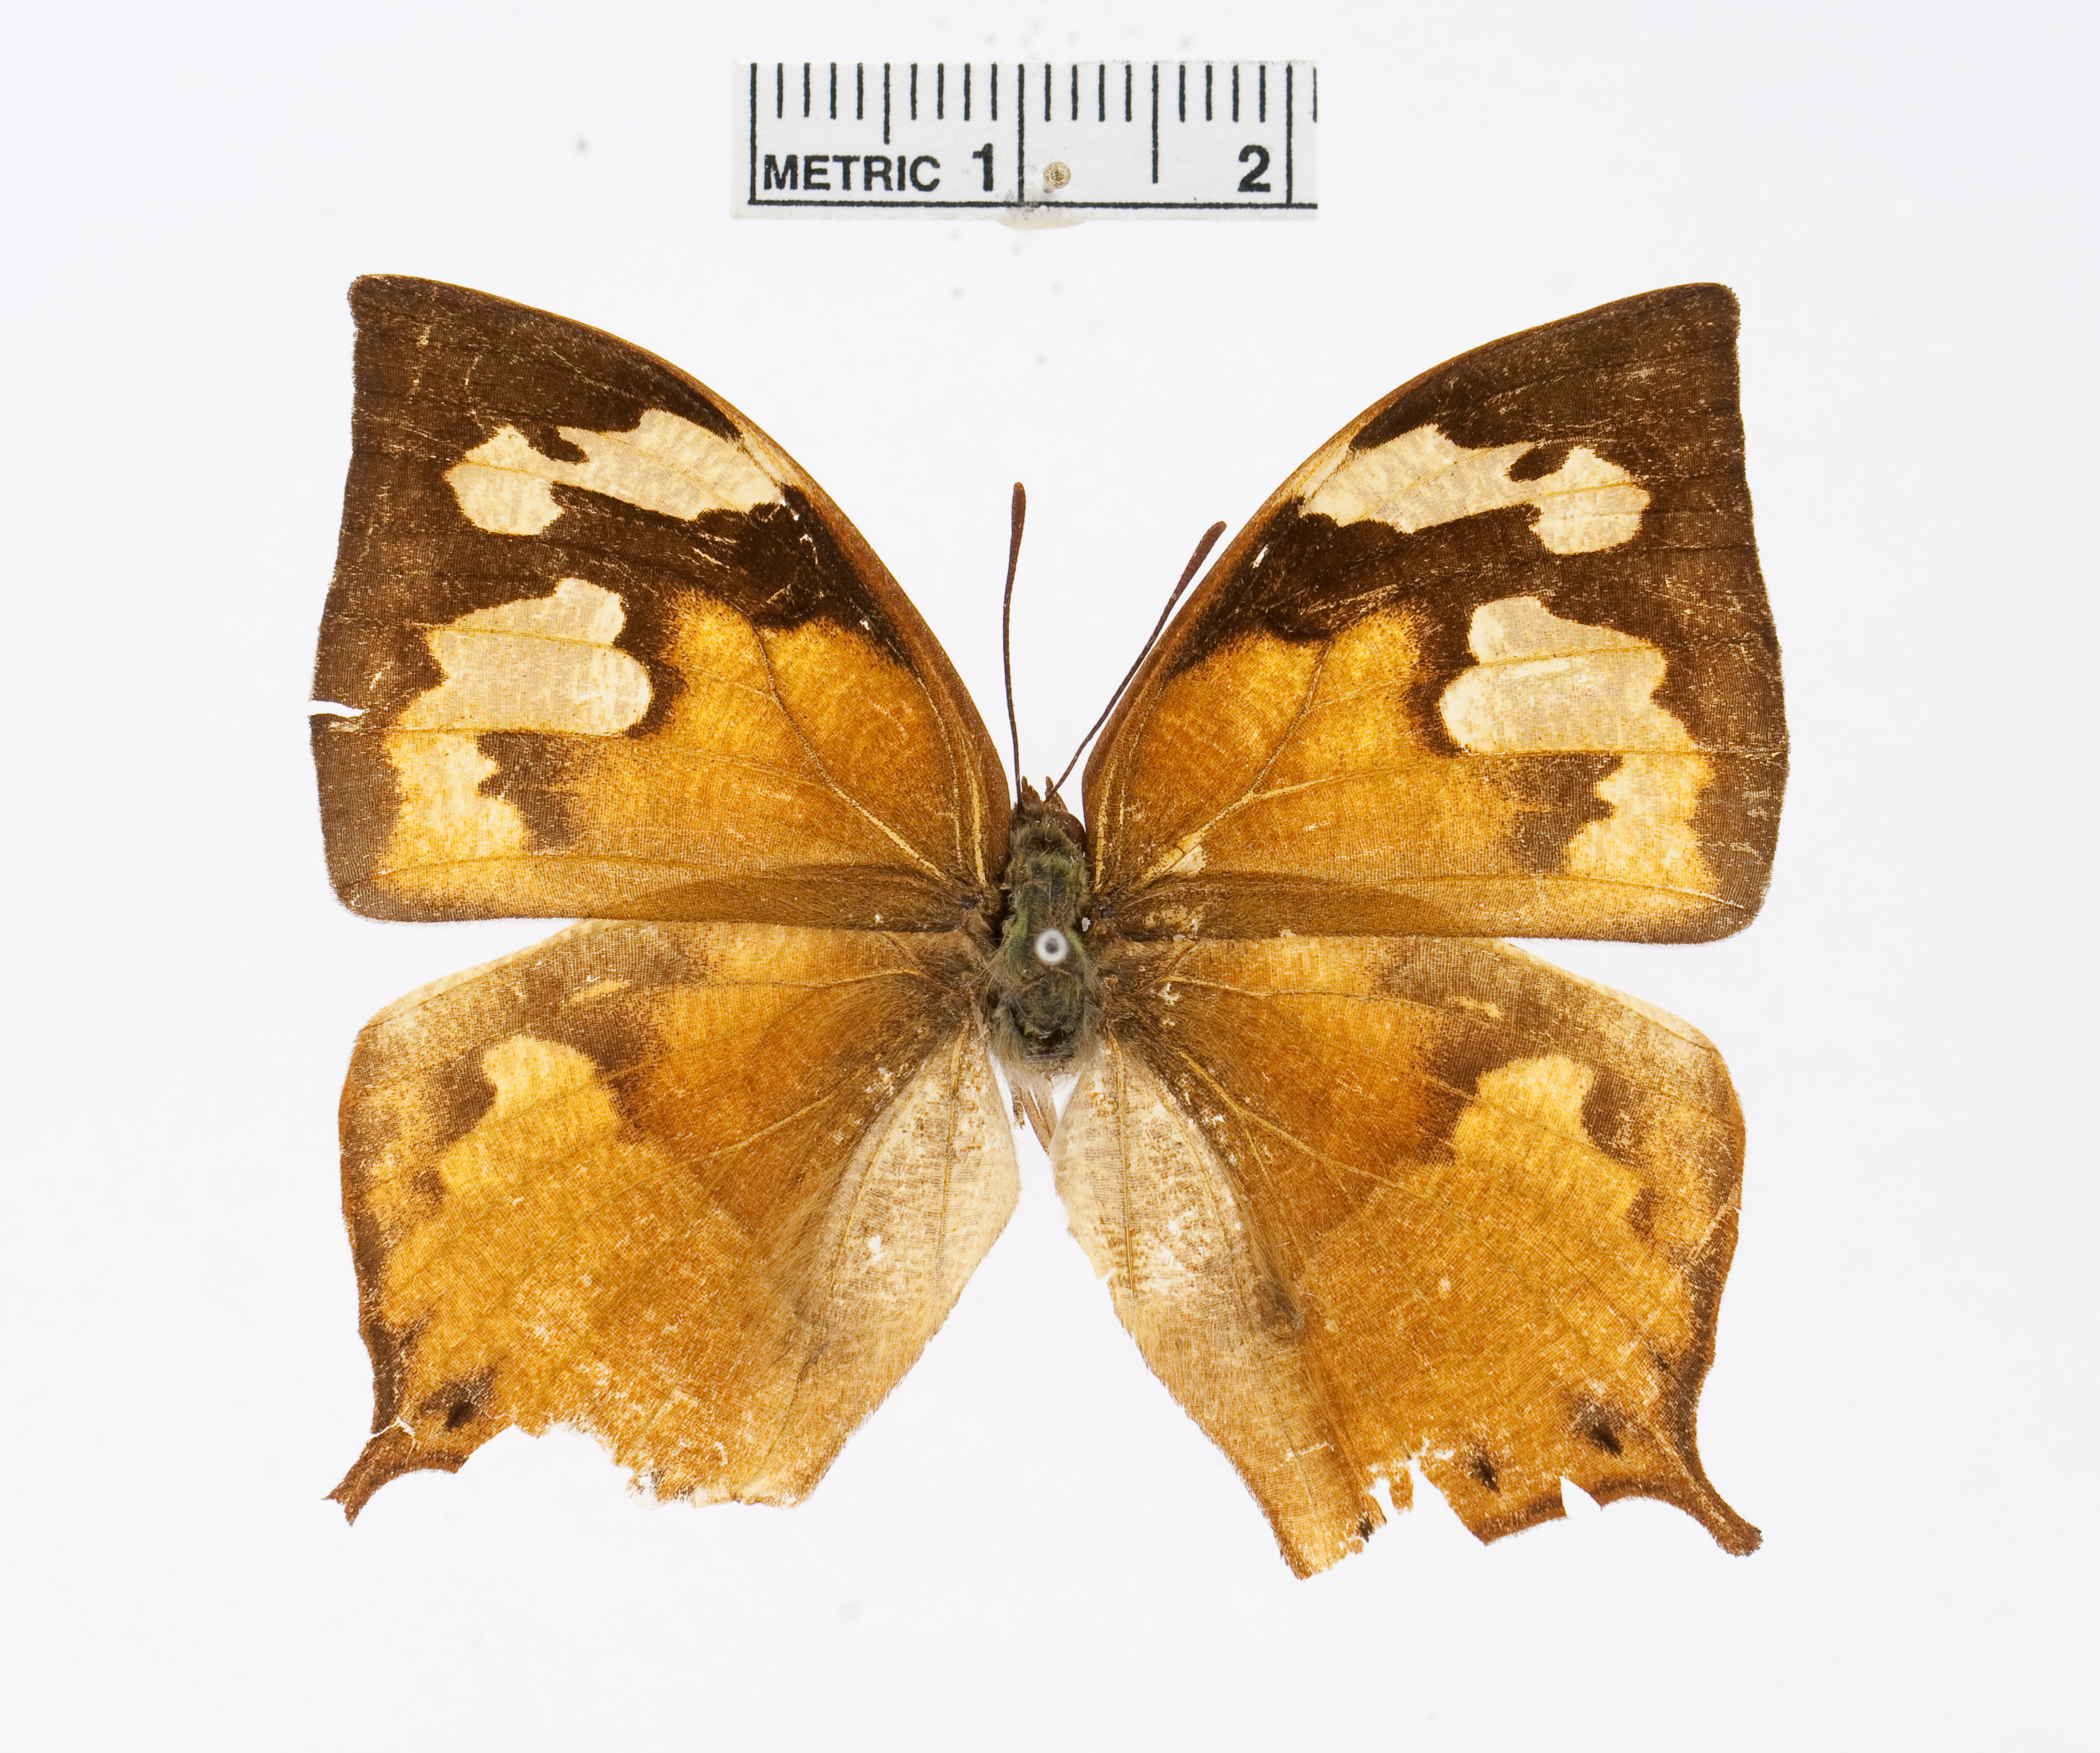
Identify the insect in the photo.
Fountainea sosippus
